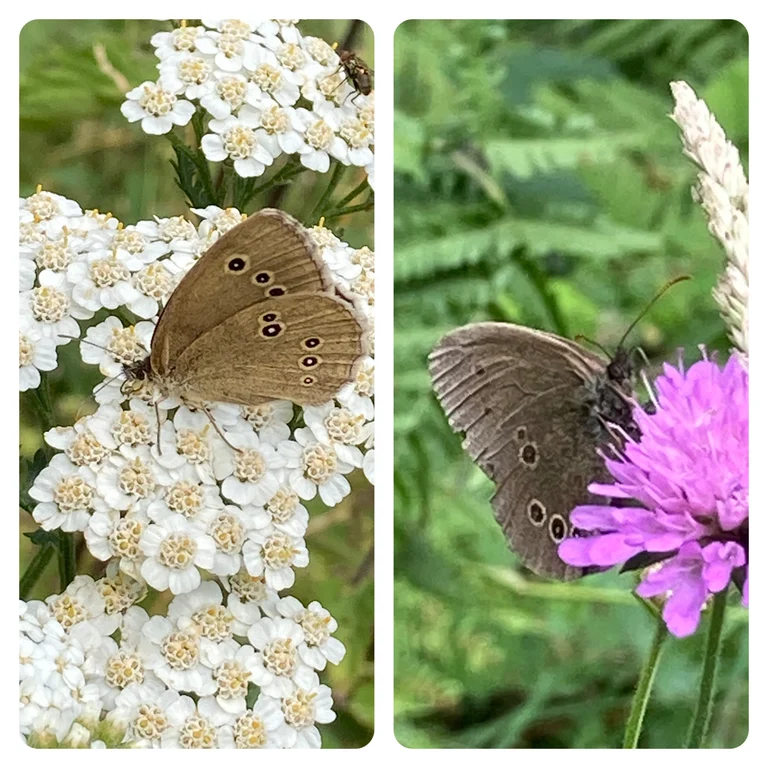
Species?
Aphantopus hyperantus
